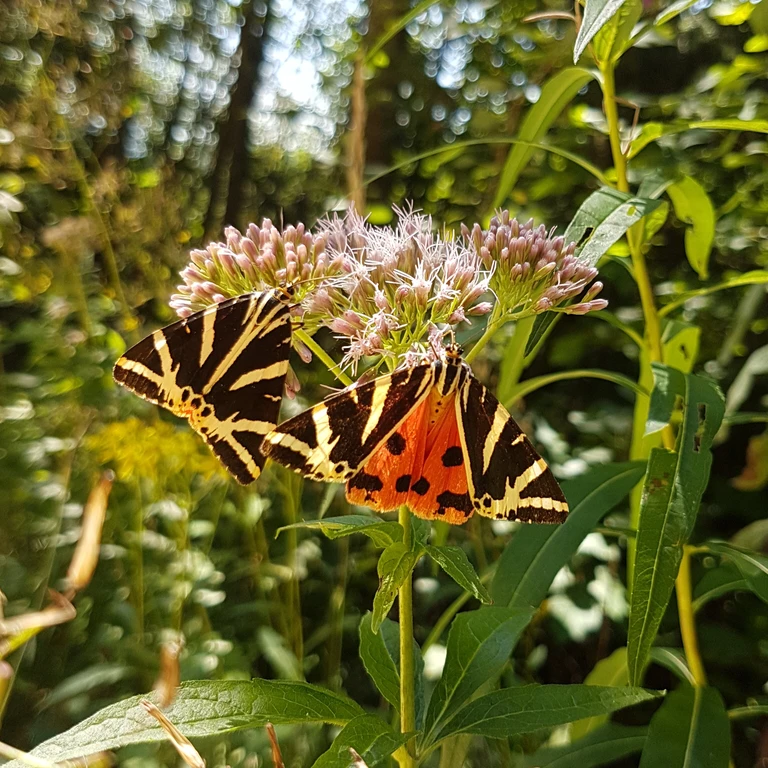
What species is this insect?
Euplagia quadripunctaria
